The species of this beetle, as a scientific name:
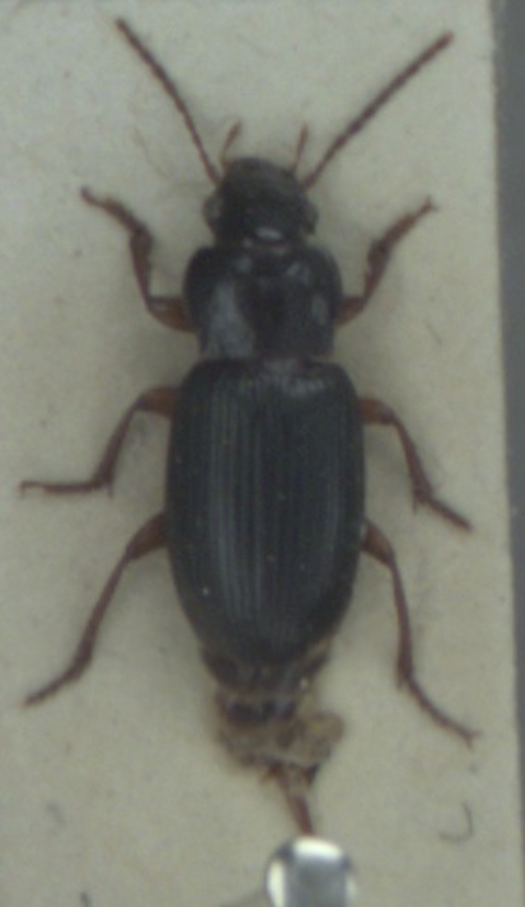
Ophonus rufibarbis
